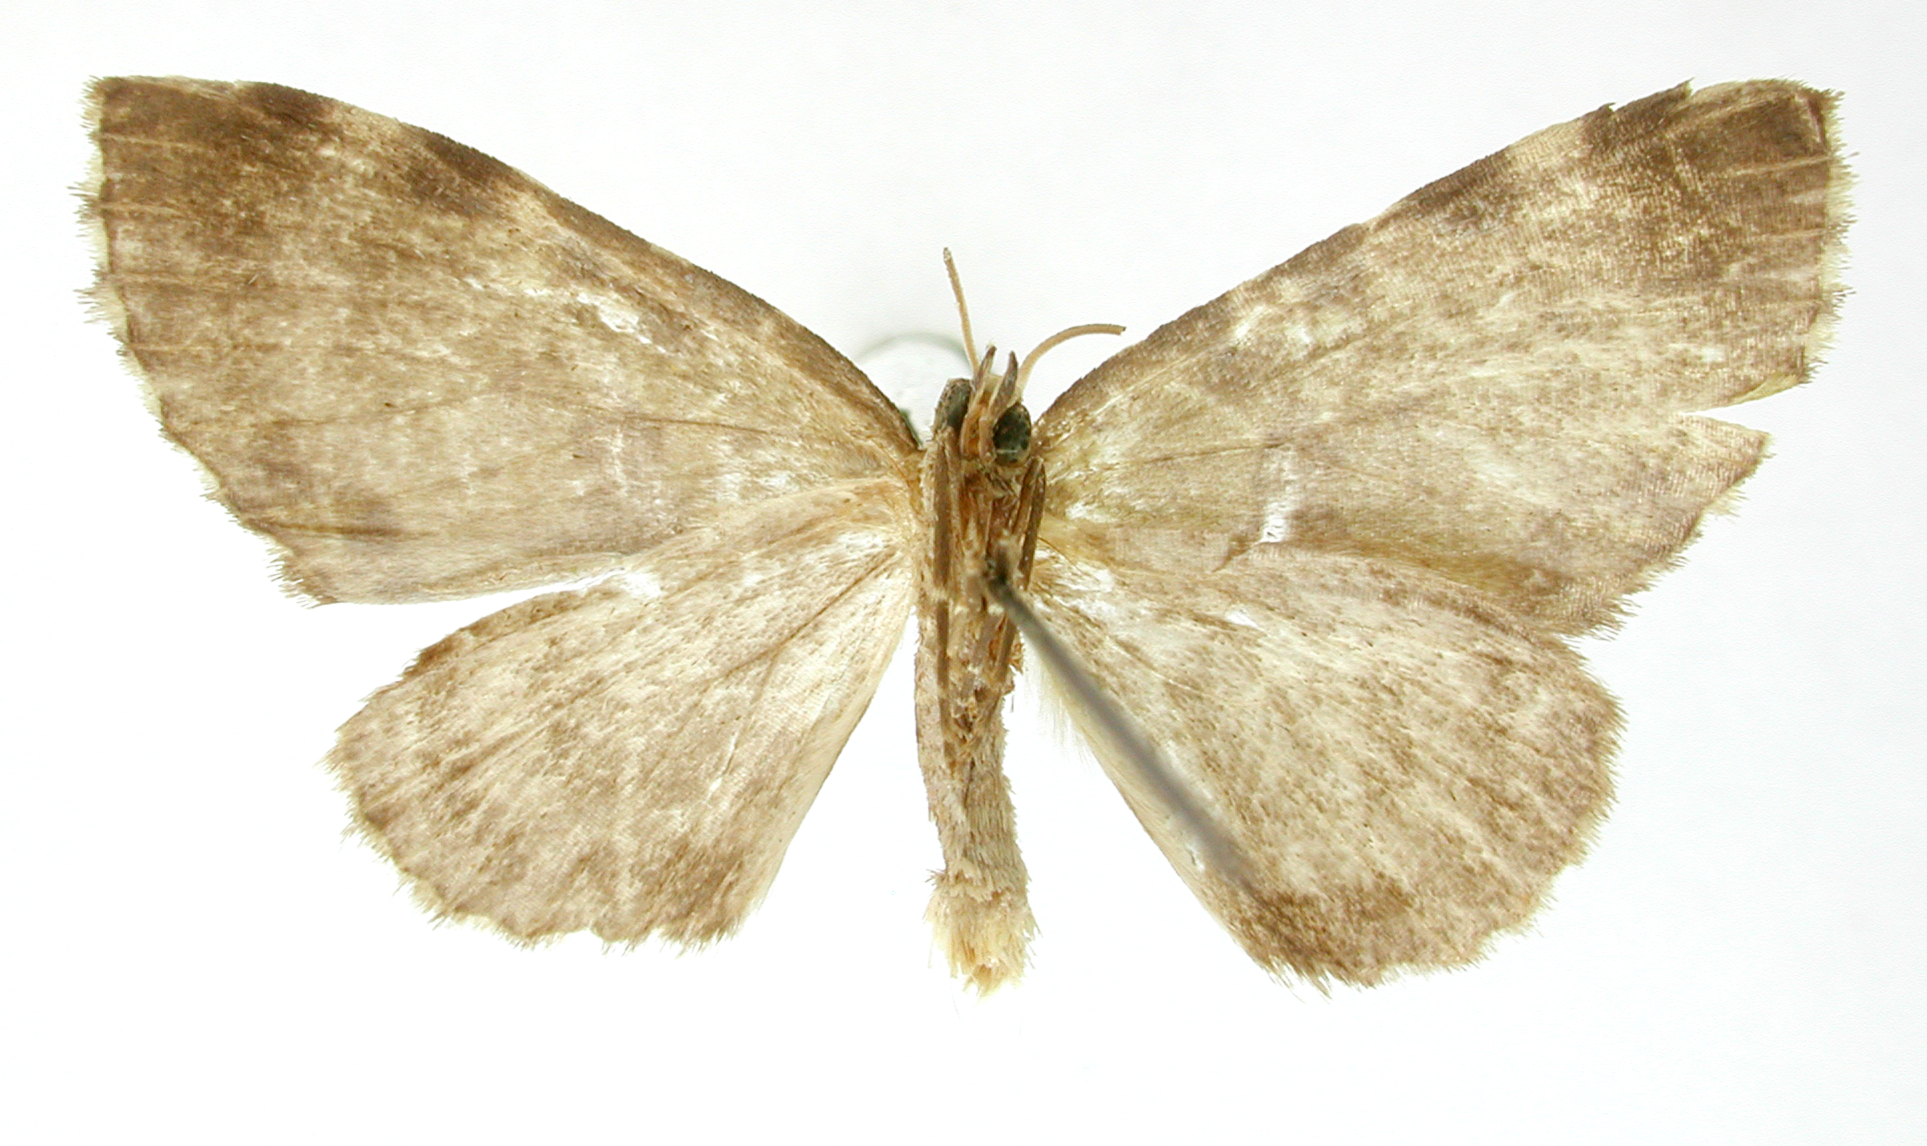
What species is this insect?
Rhodomena deficiens
